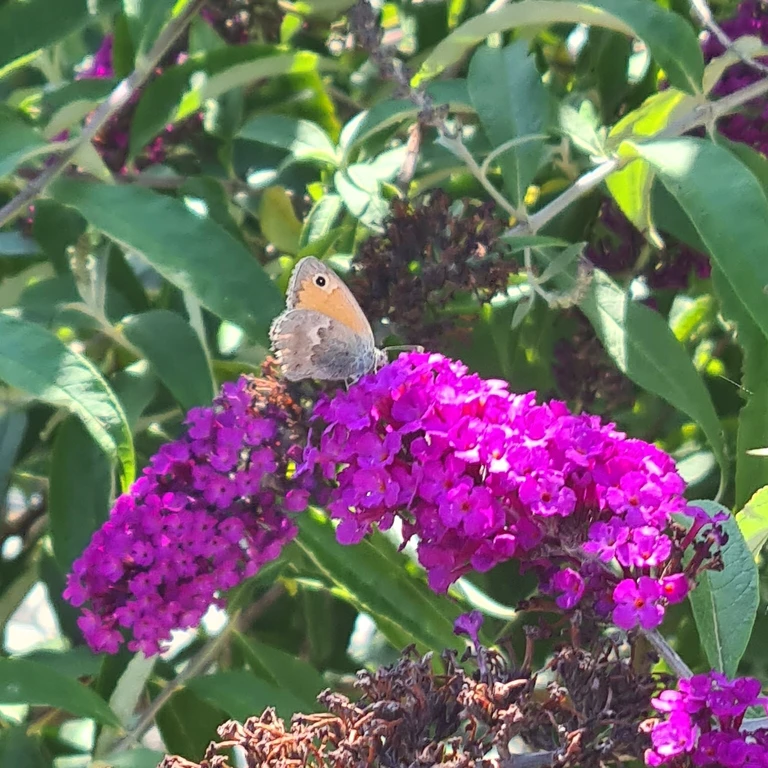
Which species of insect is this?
Coenonympha pamphilus
